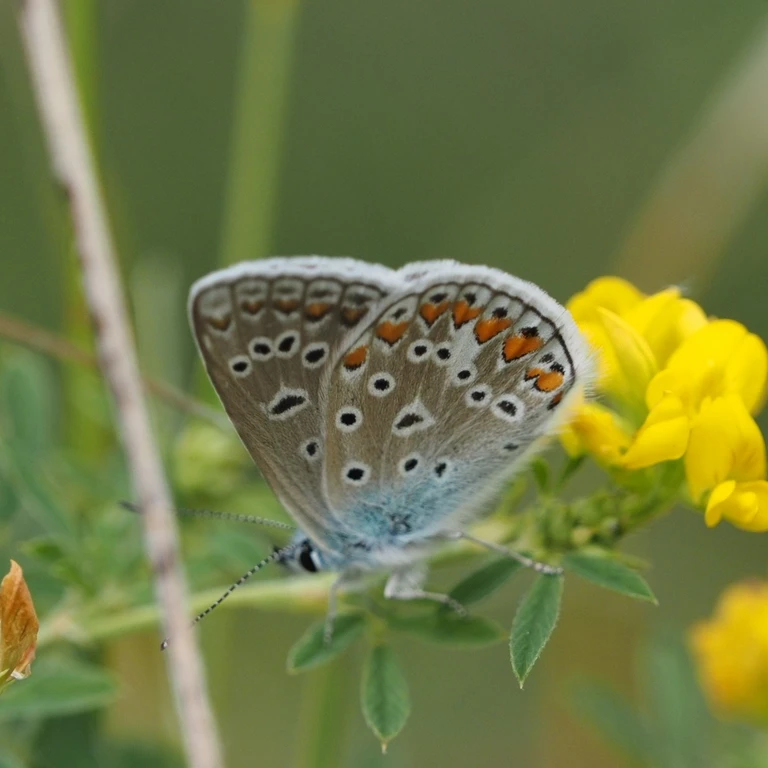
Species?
Polyommatus icarus
